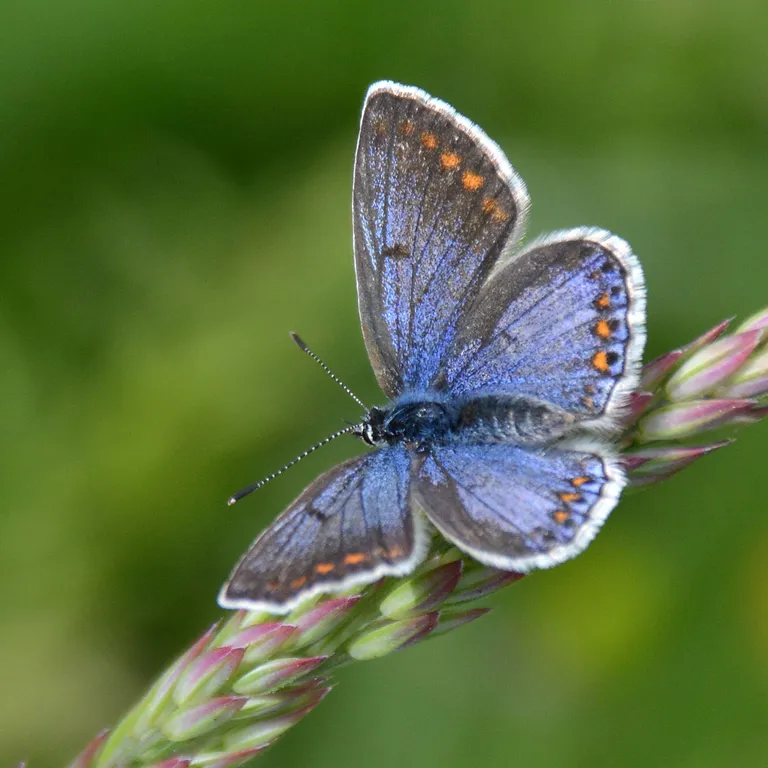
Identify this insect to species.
Polyommatus icarus
